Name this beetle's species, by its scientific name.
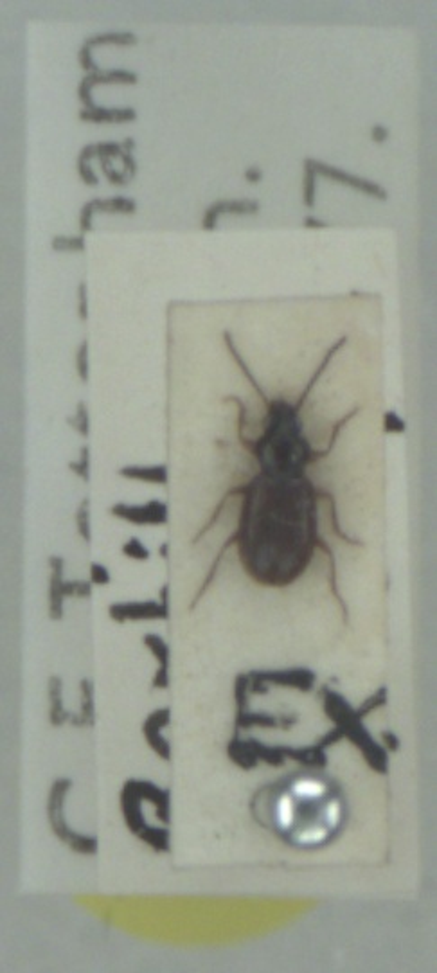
Bembidion clarkei
